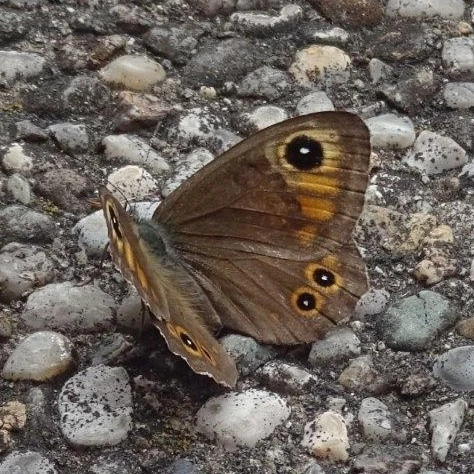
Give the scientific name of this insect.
Lasiommata maera (also Pararge maera)
